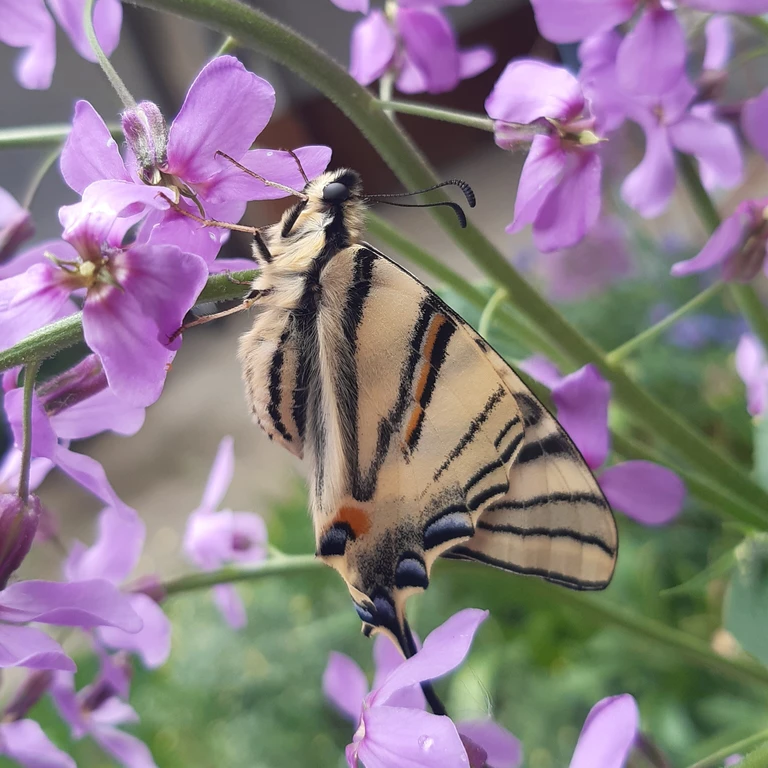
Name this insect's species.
Iphiclides podalirius
